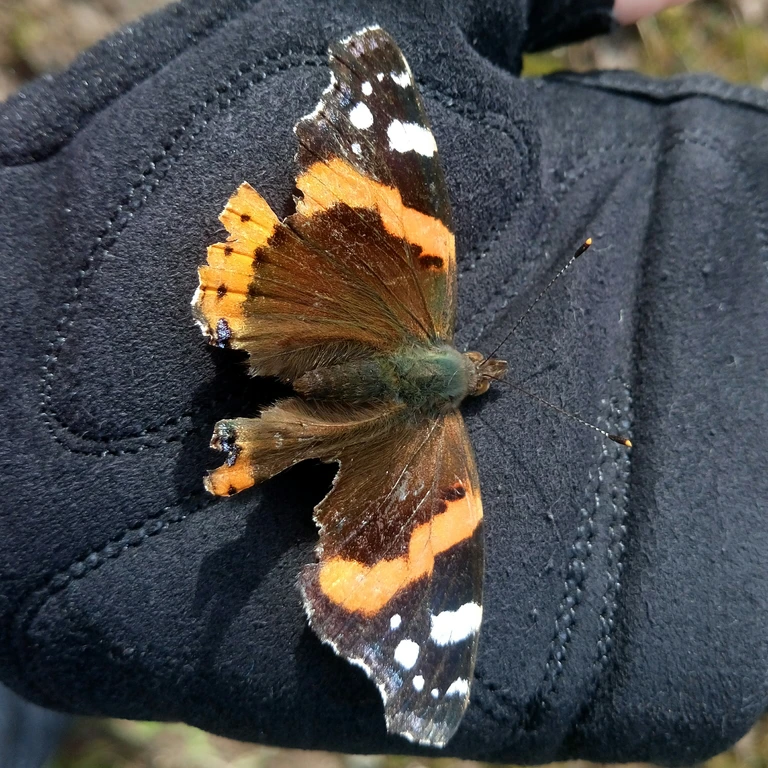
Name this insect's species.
Vanessa atalanta
